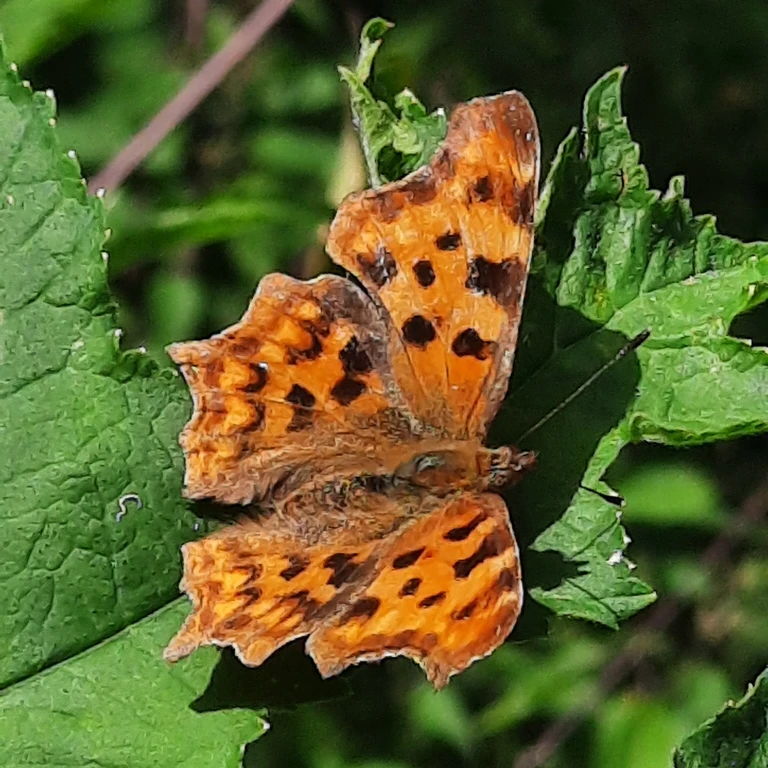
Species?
Polygonia c-album
